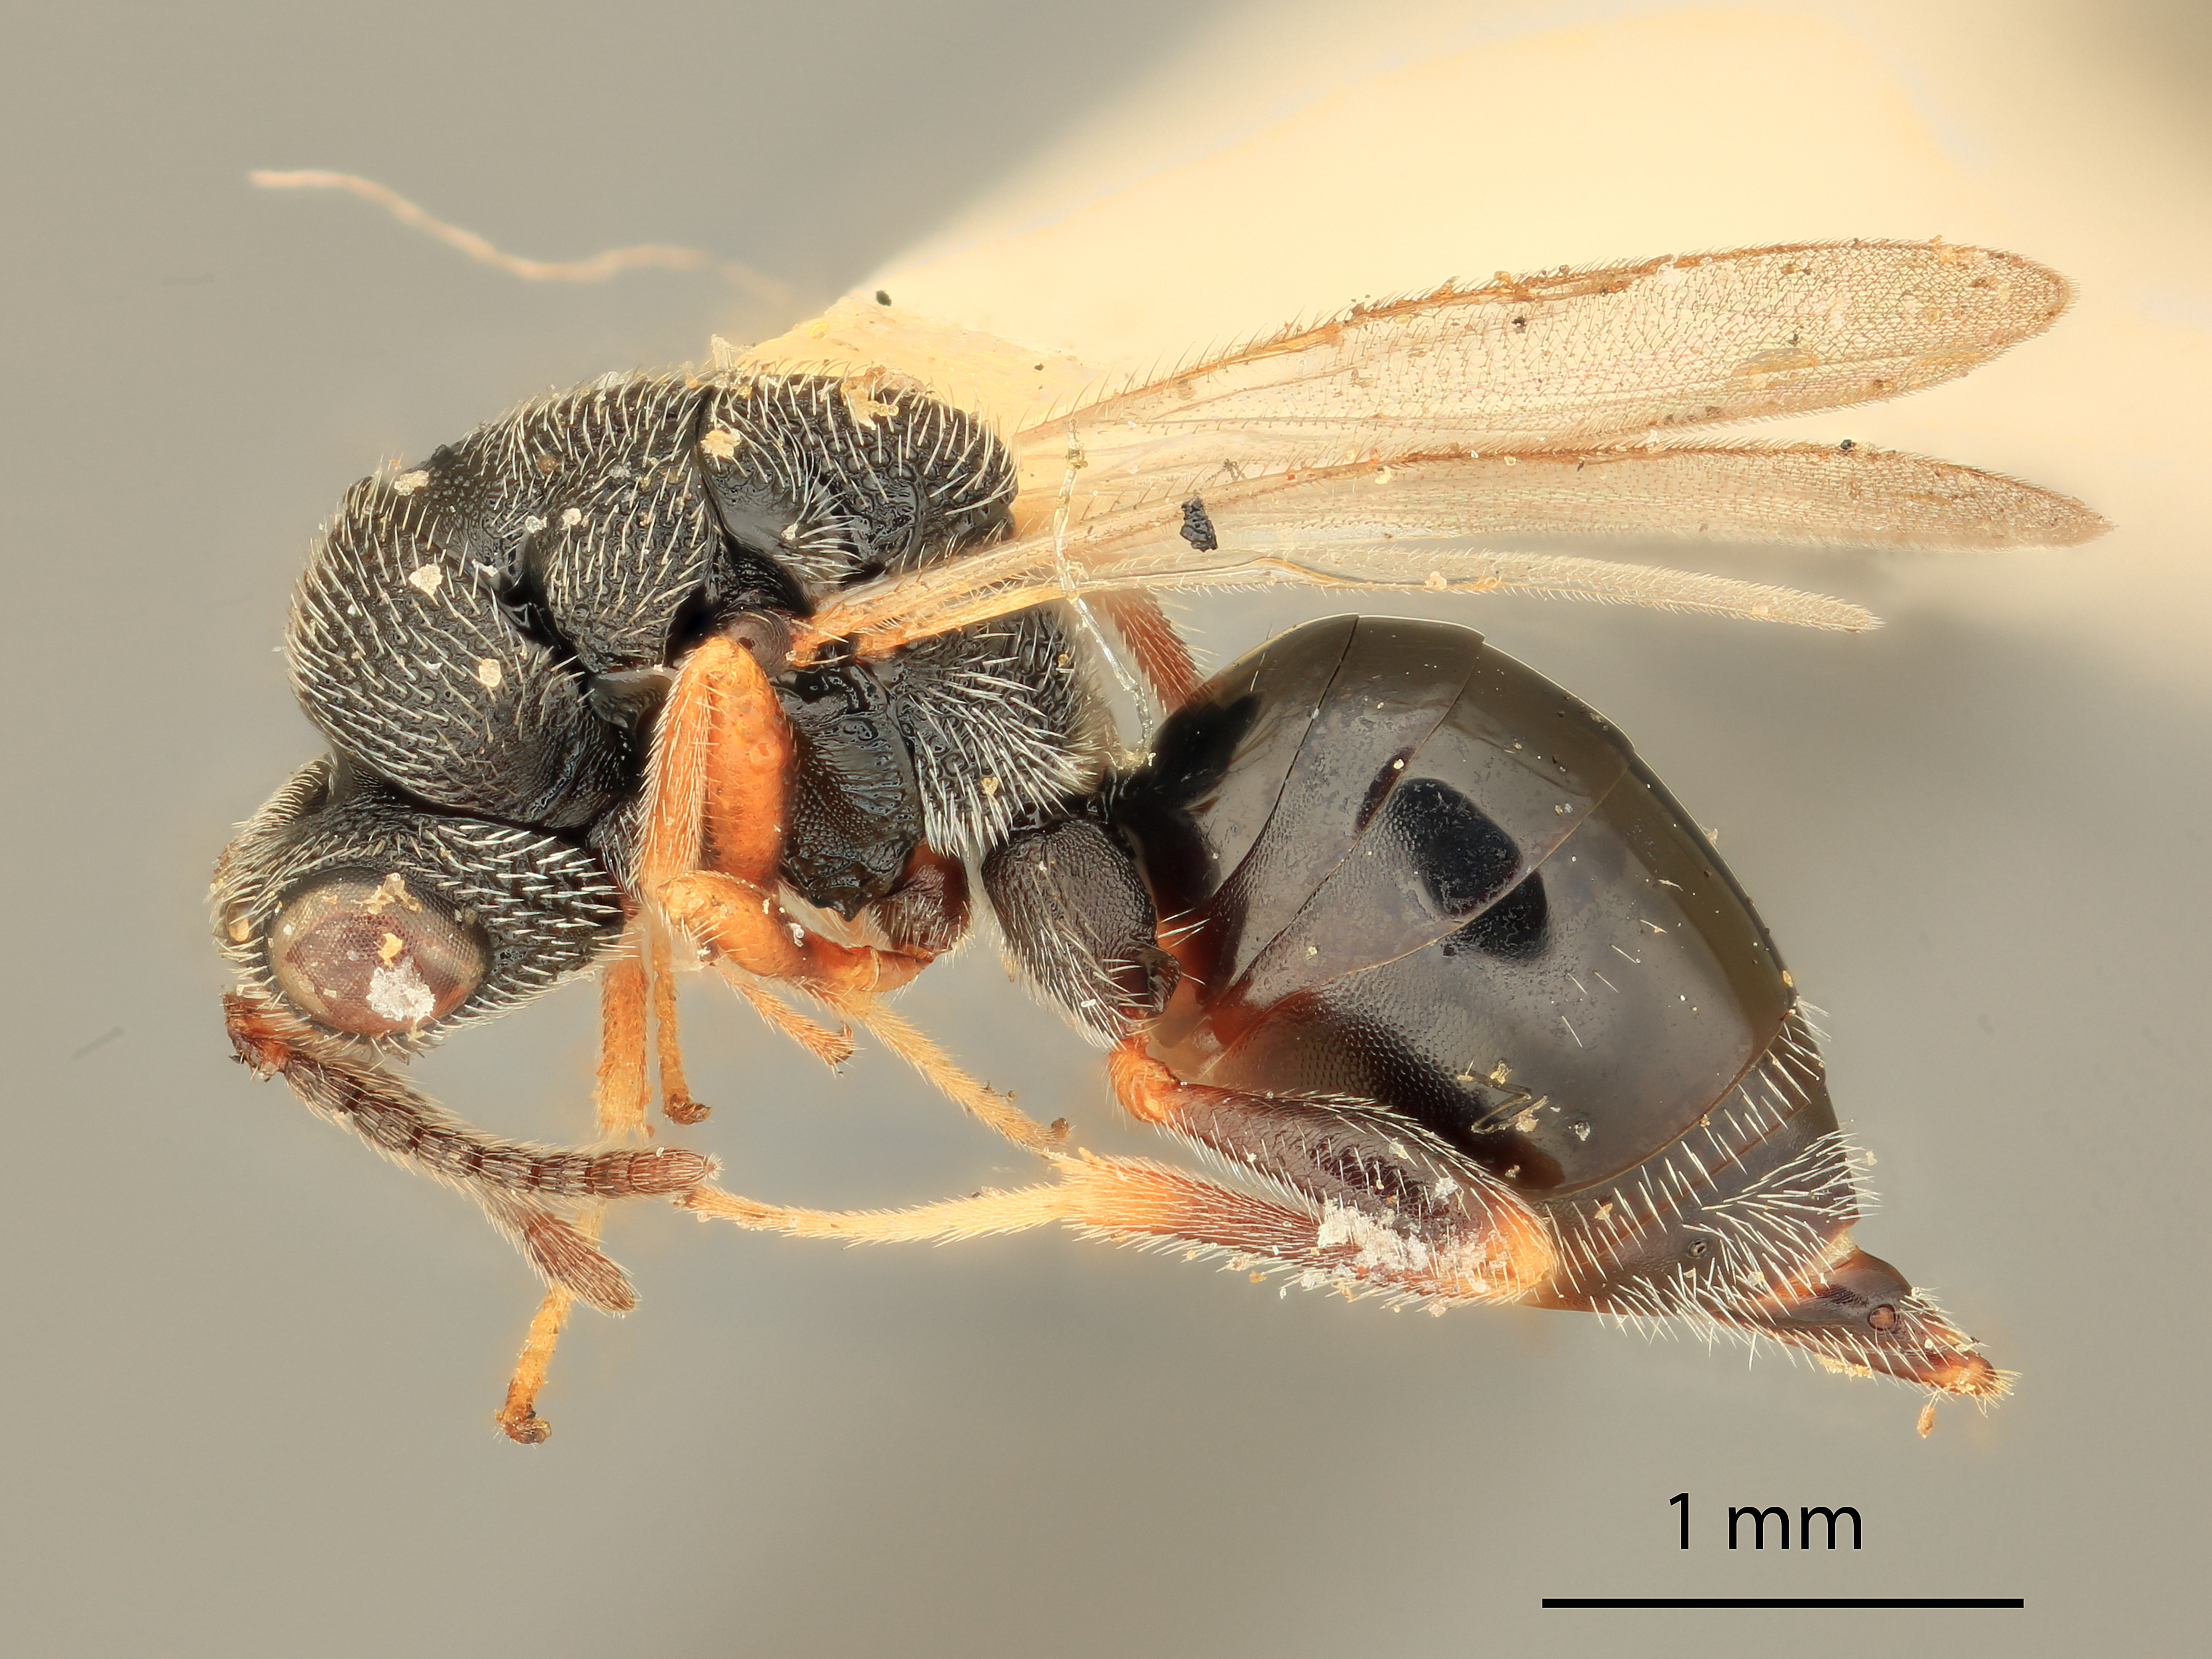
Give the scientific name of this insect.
Eurytoma calcarea
